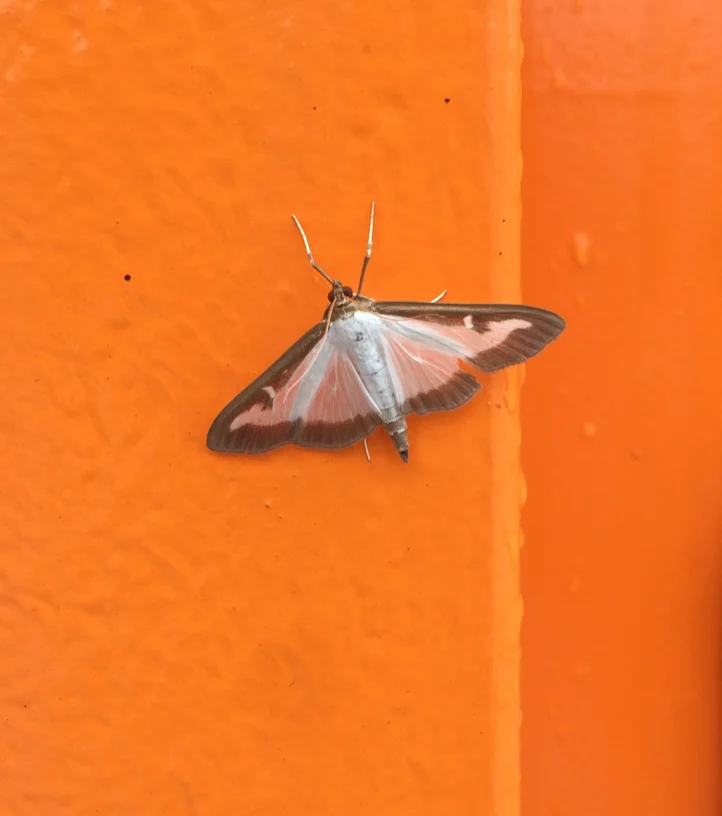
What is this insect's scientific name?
Cydalima perspectalis
